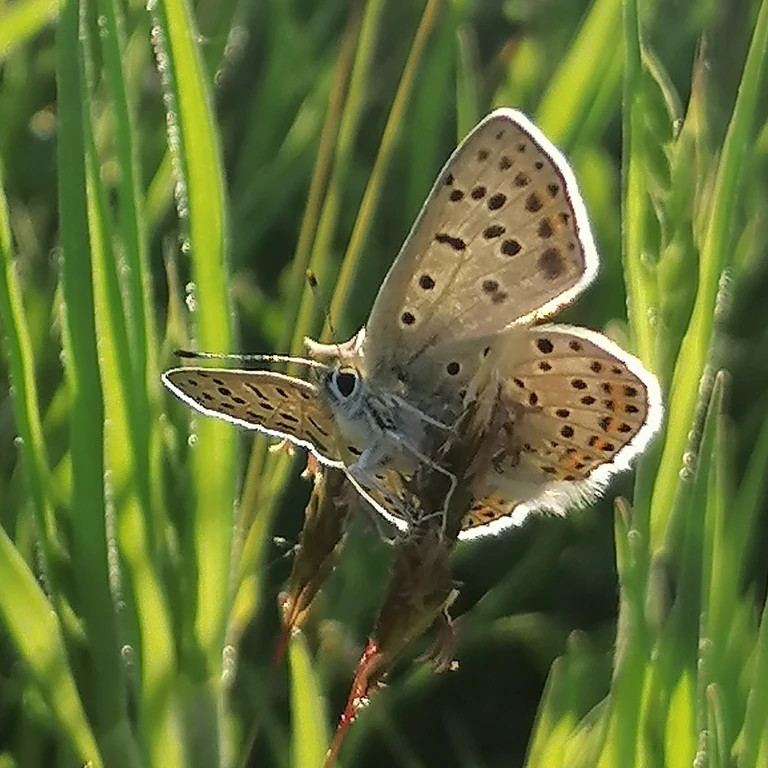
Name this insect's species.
Lycaena tityrus (also Loweia tityrus)
